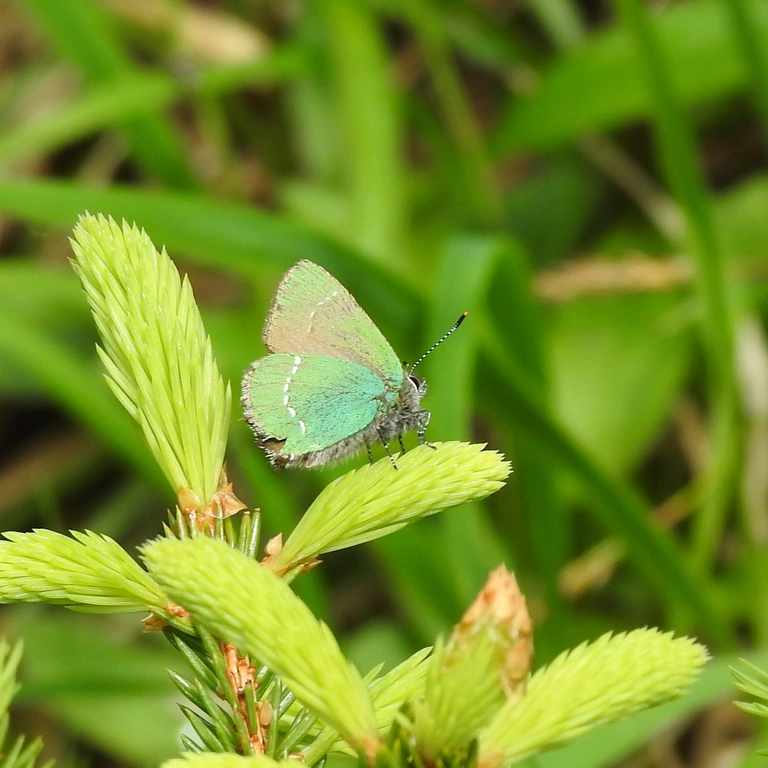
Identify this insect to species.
Callophrys rubi
